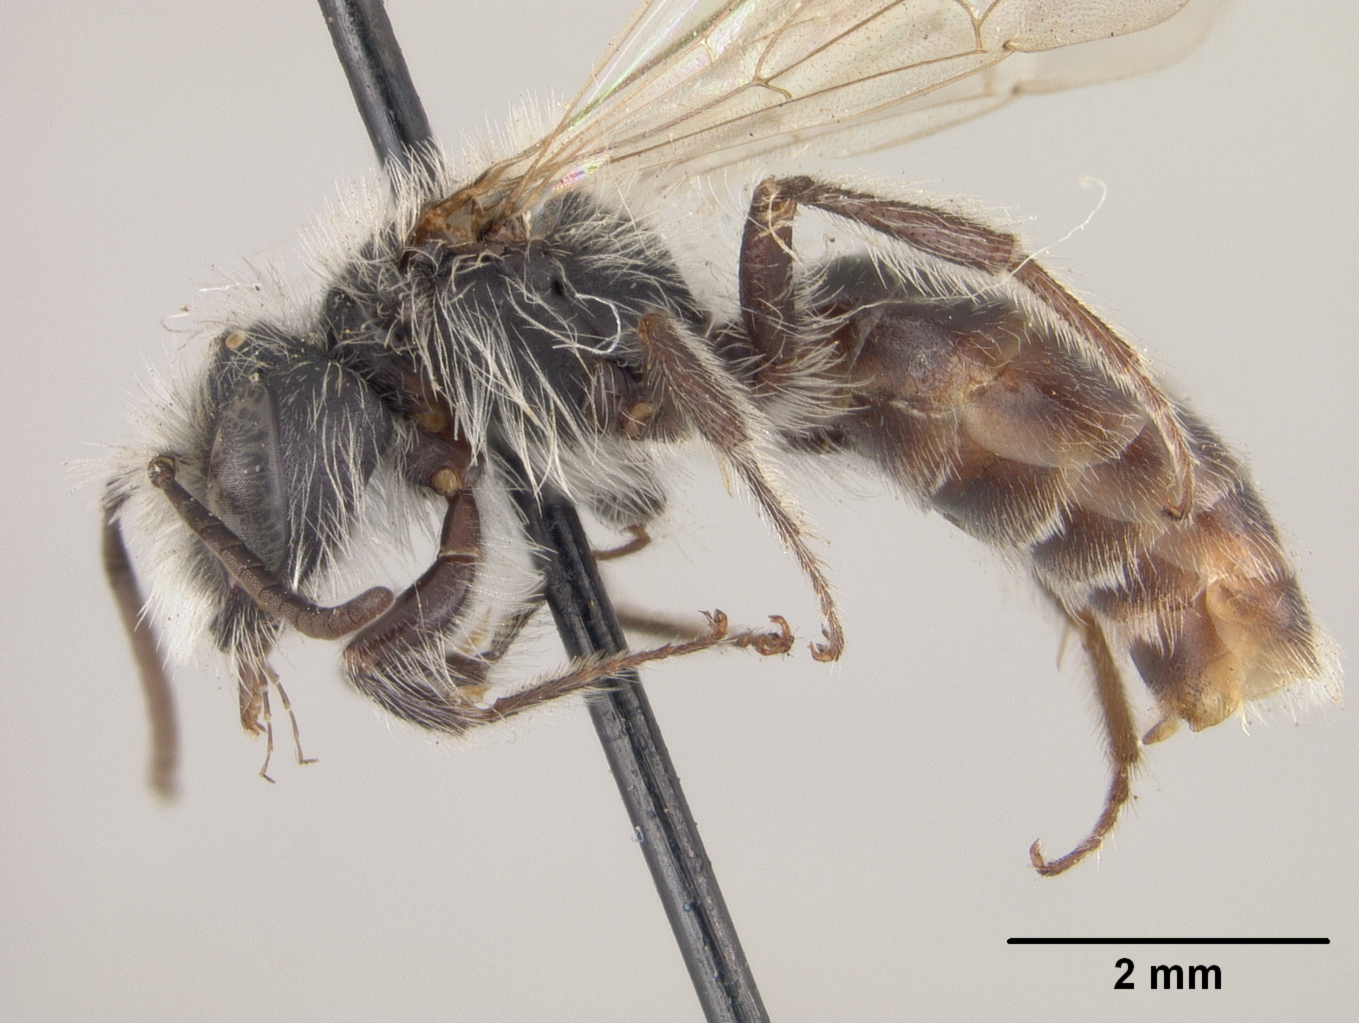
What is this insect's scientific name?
Andrena bifurcata
